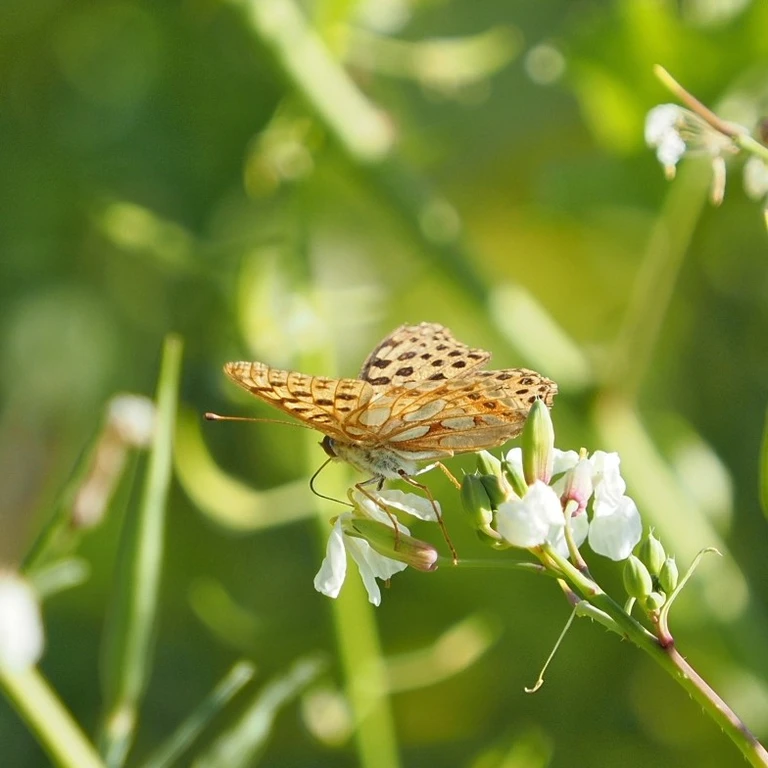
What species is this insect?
Issoria lathonia
